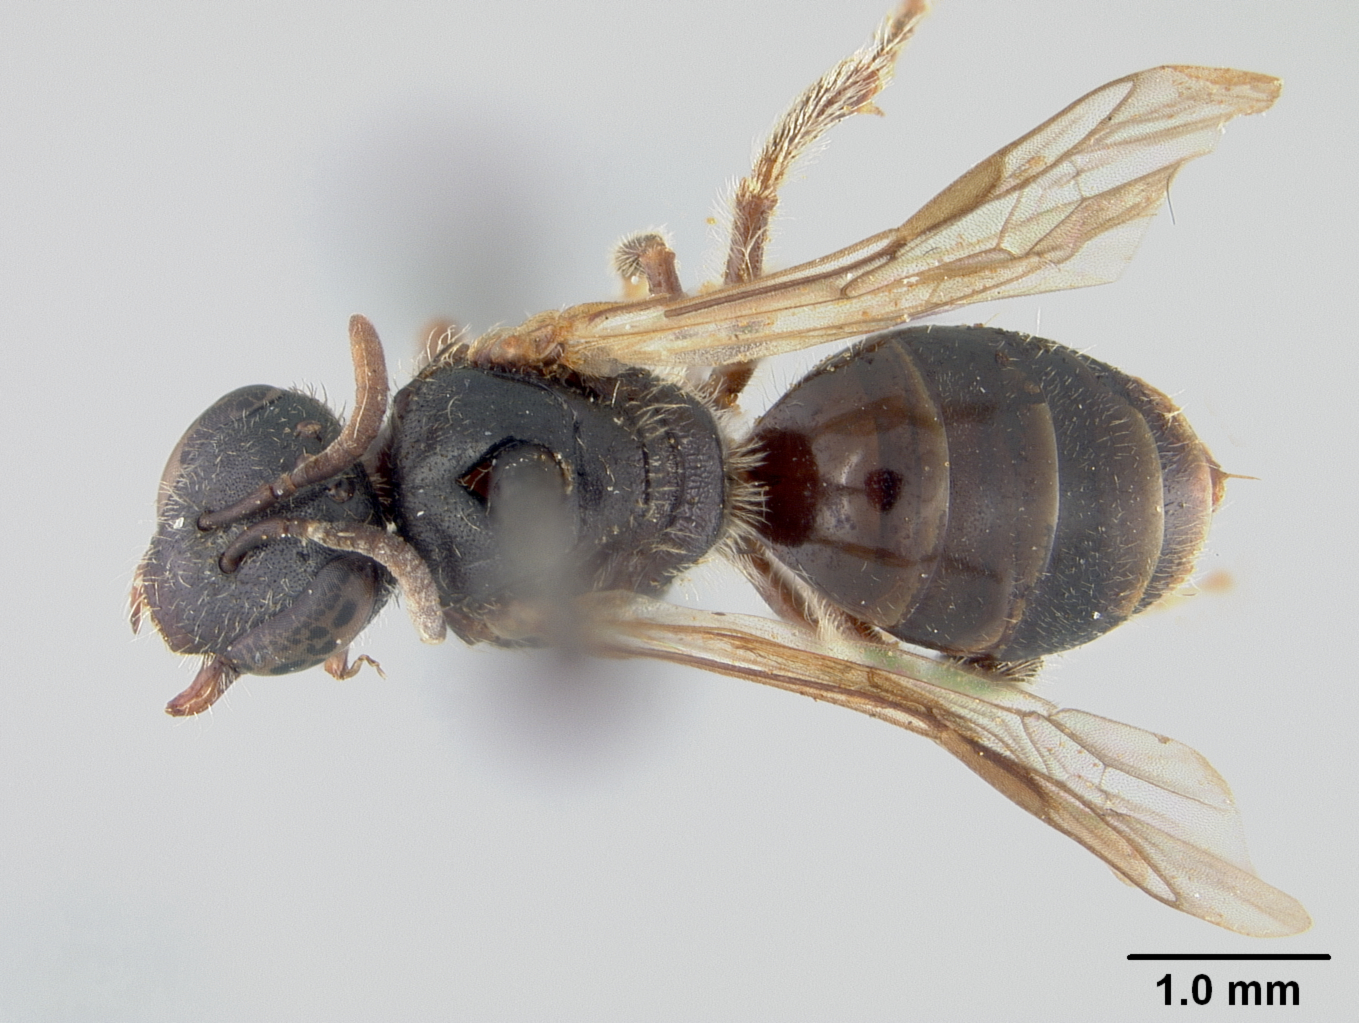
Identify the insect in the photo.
Halictus brachycephalus
